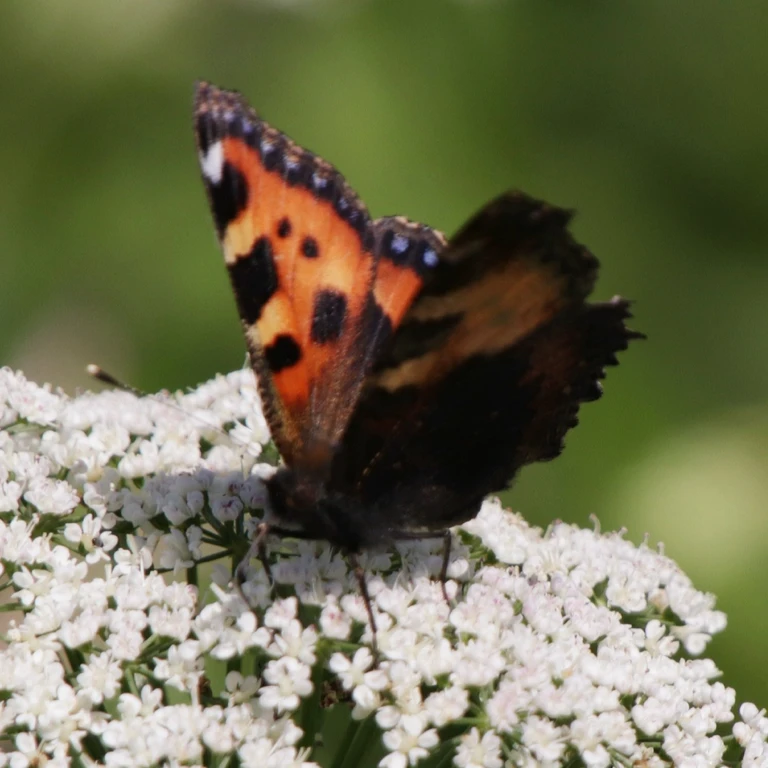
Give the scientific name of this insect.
Aglais urticae
